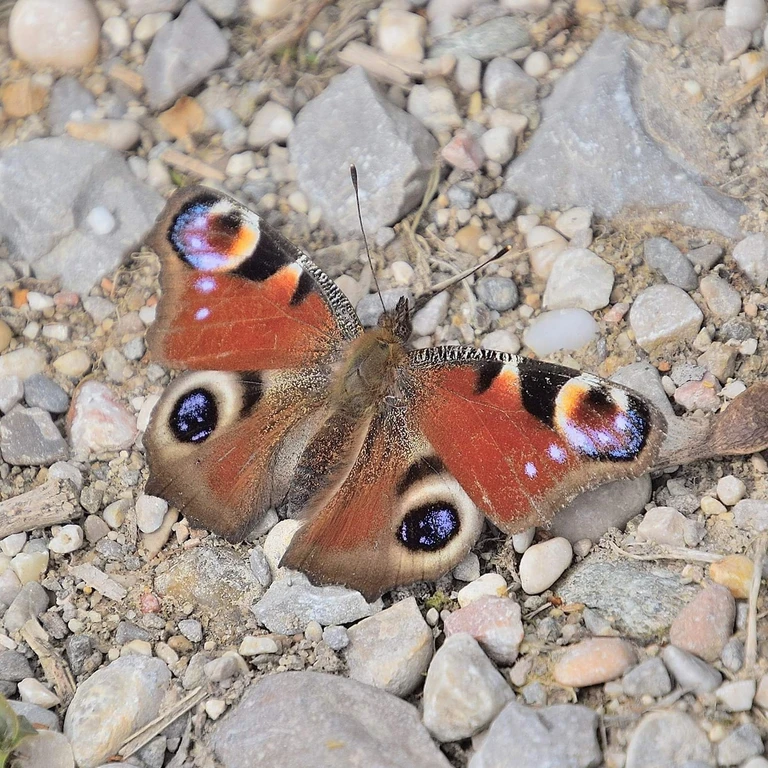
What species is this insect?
Aglais io
